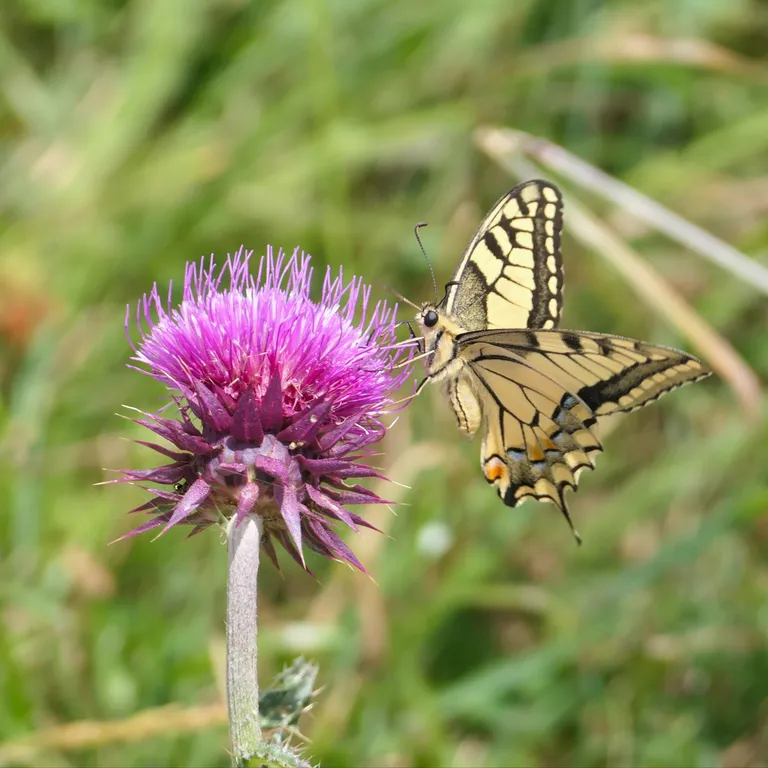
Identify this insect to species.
Papilio machaon
